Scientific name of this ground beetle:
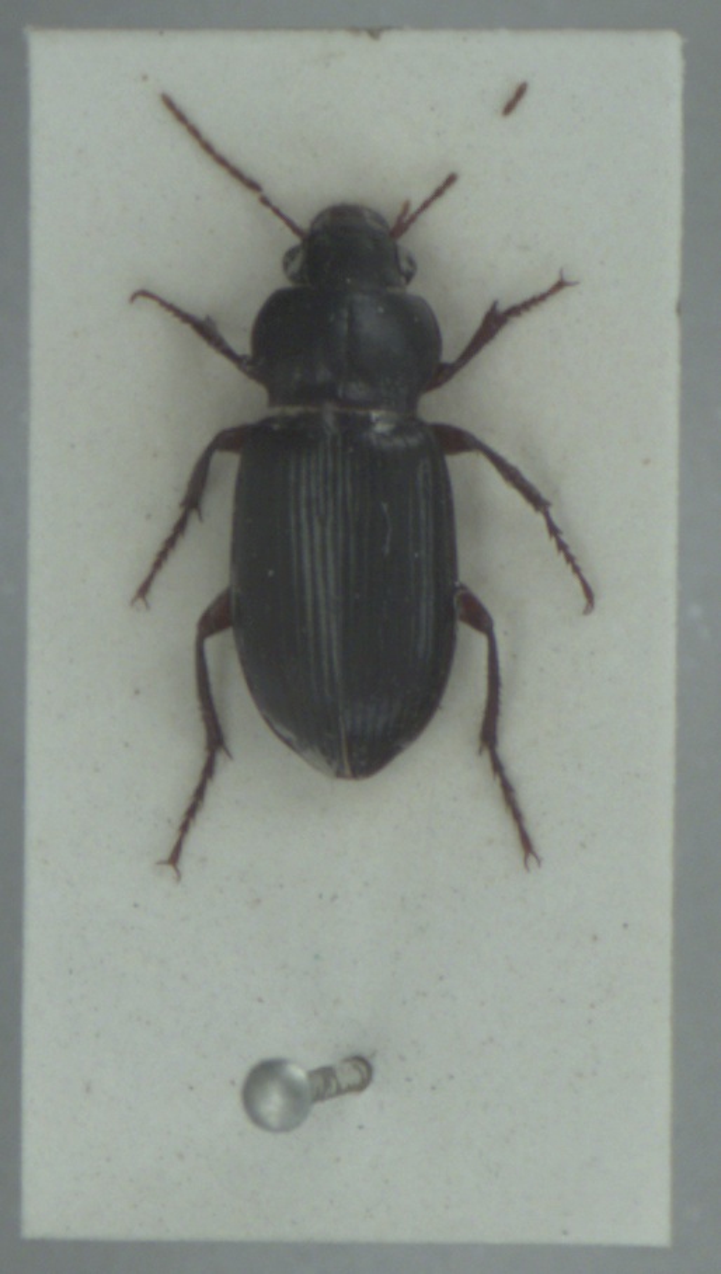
Amara convexiuscula
